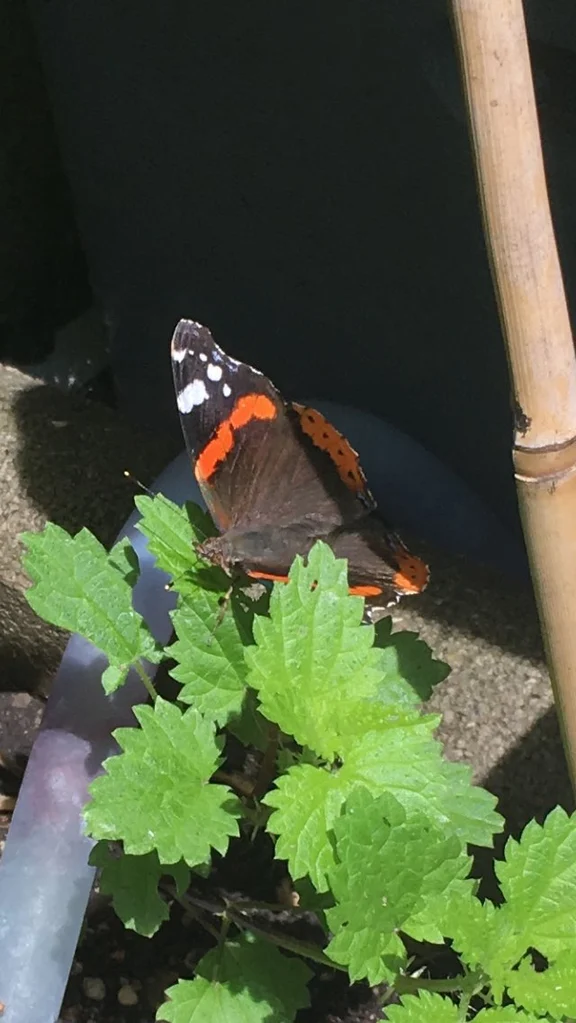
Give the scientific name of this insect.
Vanessa atalanta
